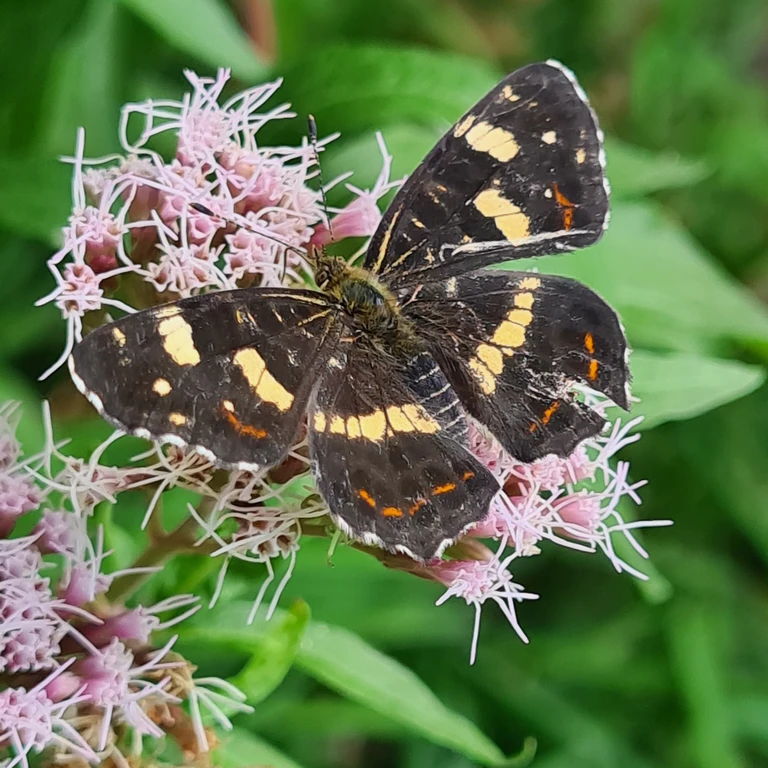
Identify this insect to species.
Araschnia levana
